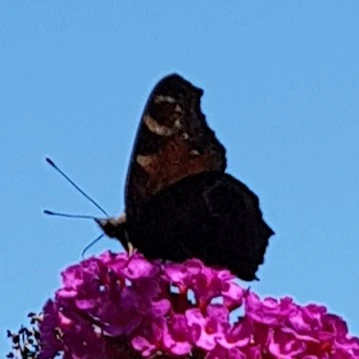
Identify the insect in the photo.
Aglais io
